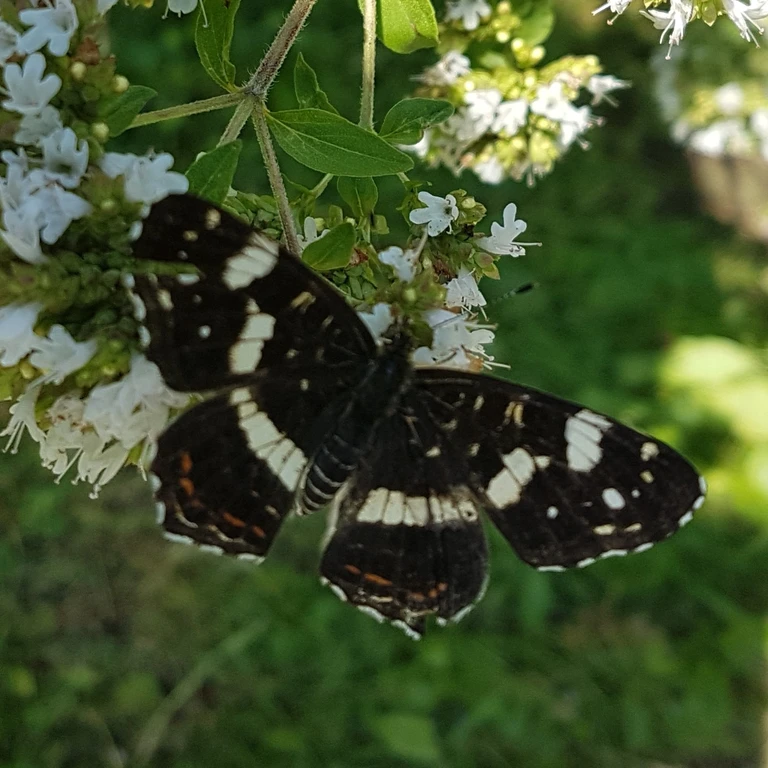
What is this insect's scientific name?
Araschnia levana
